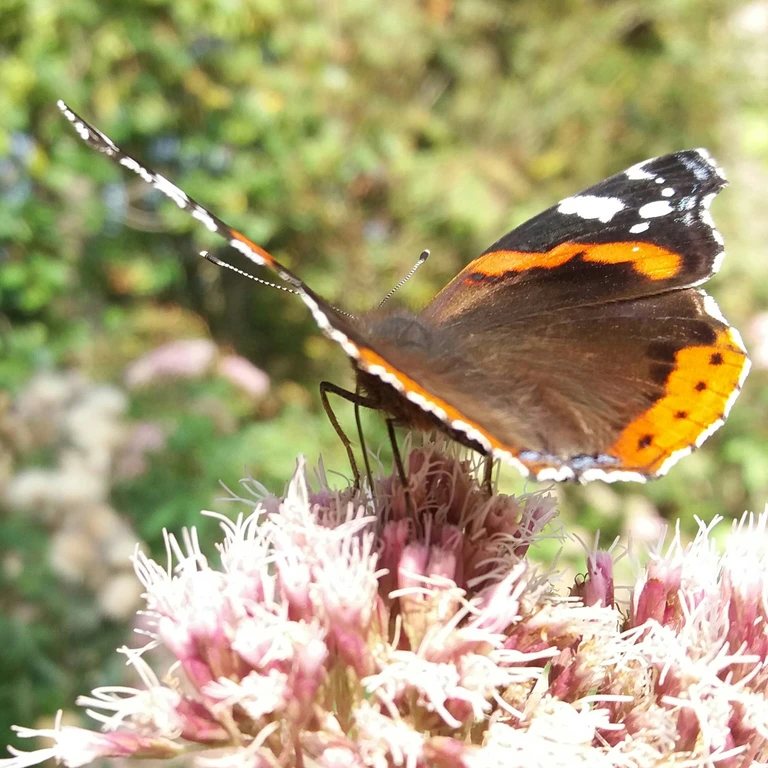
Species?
Vanessa atalanta
